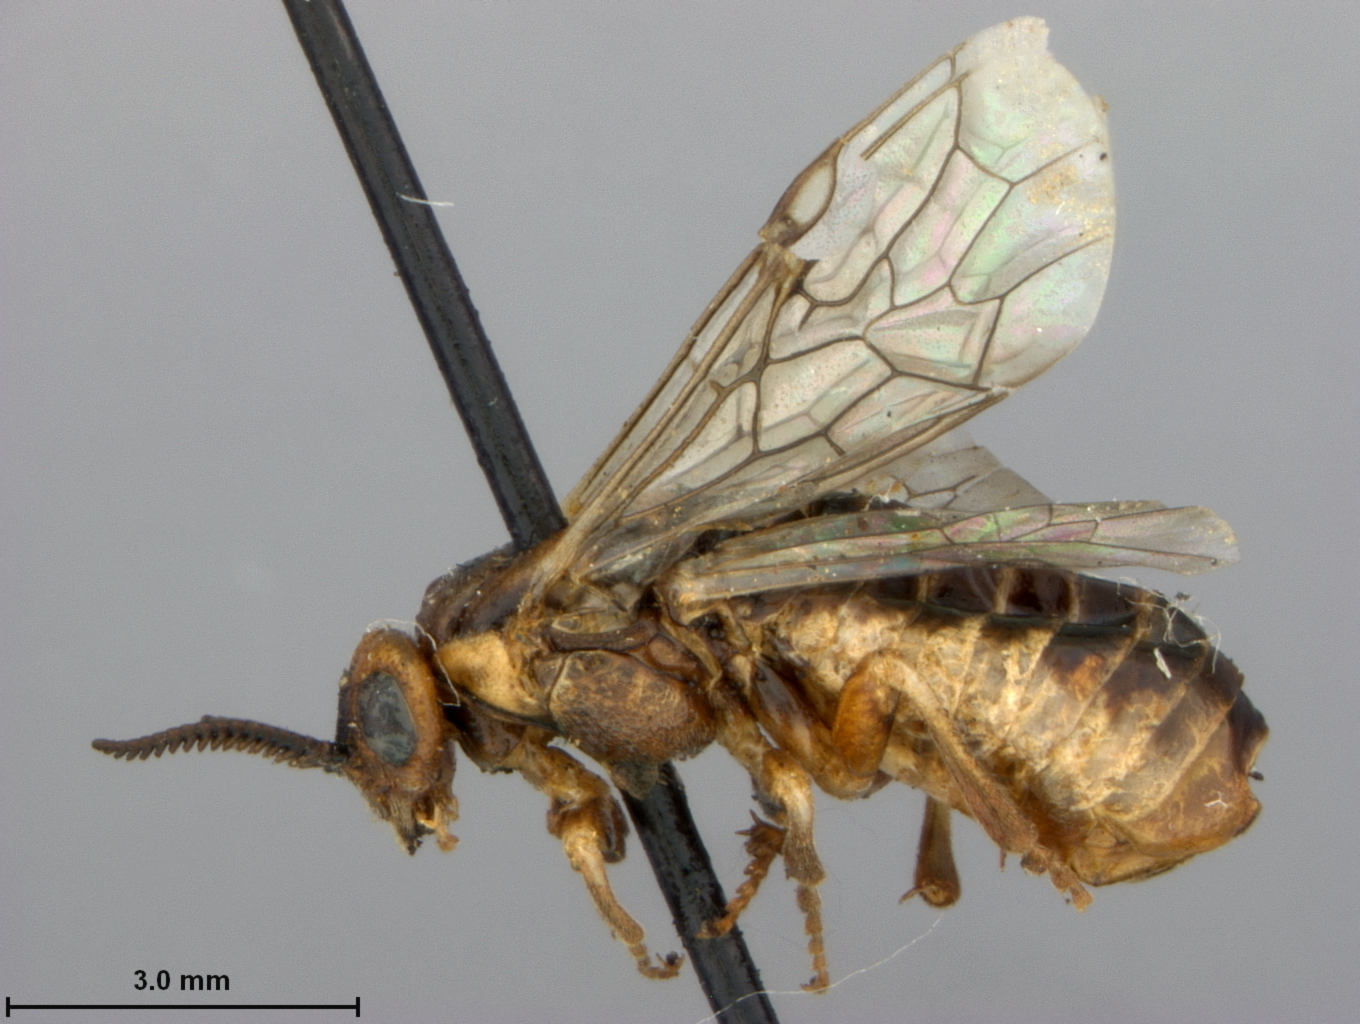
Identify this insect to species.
Neodiprion rugifrons
